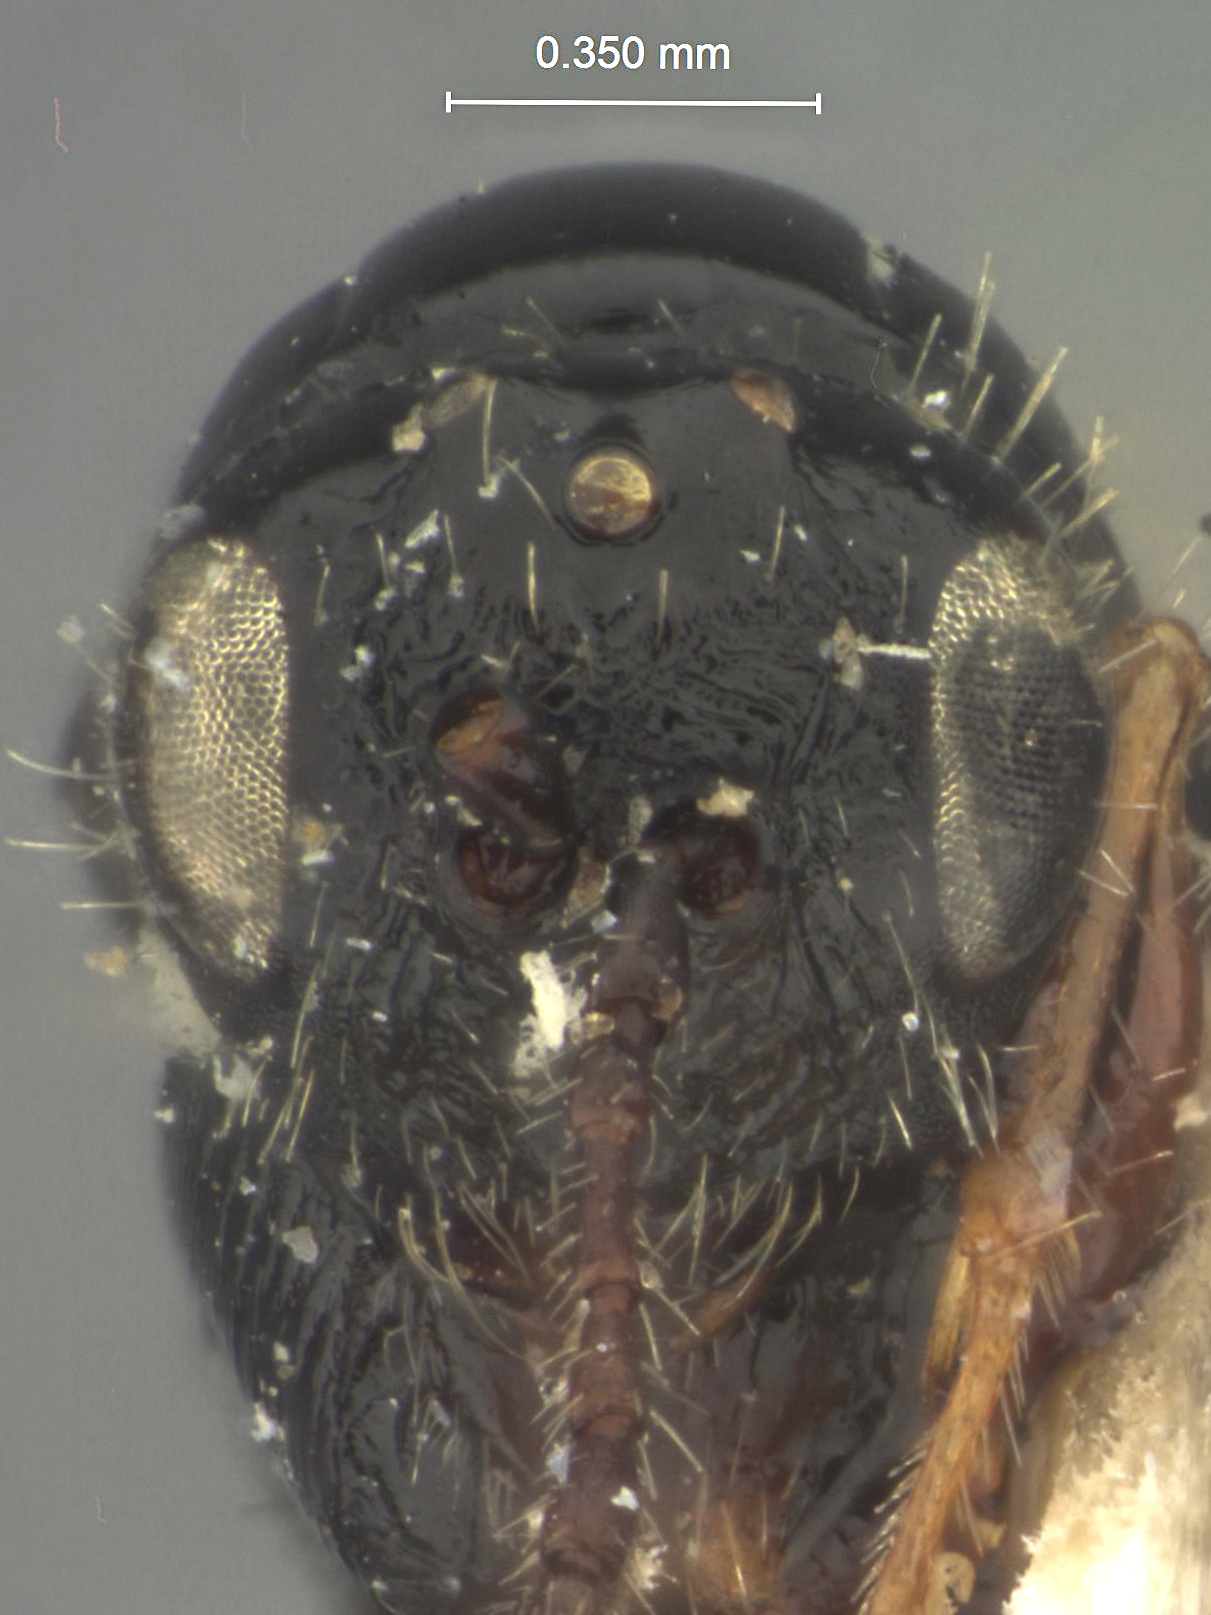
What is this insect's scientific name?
Figites coloradensis
